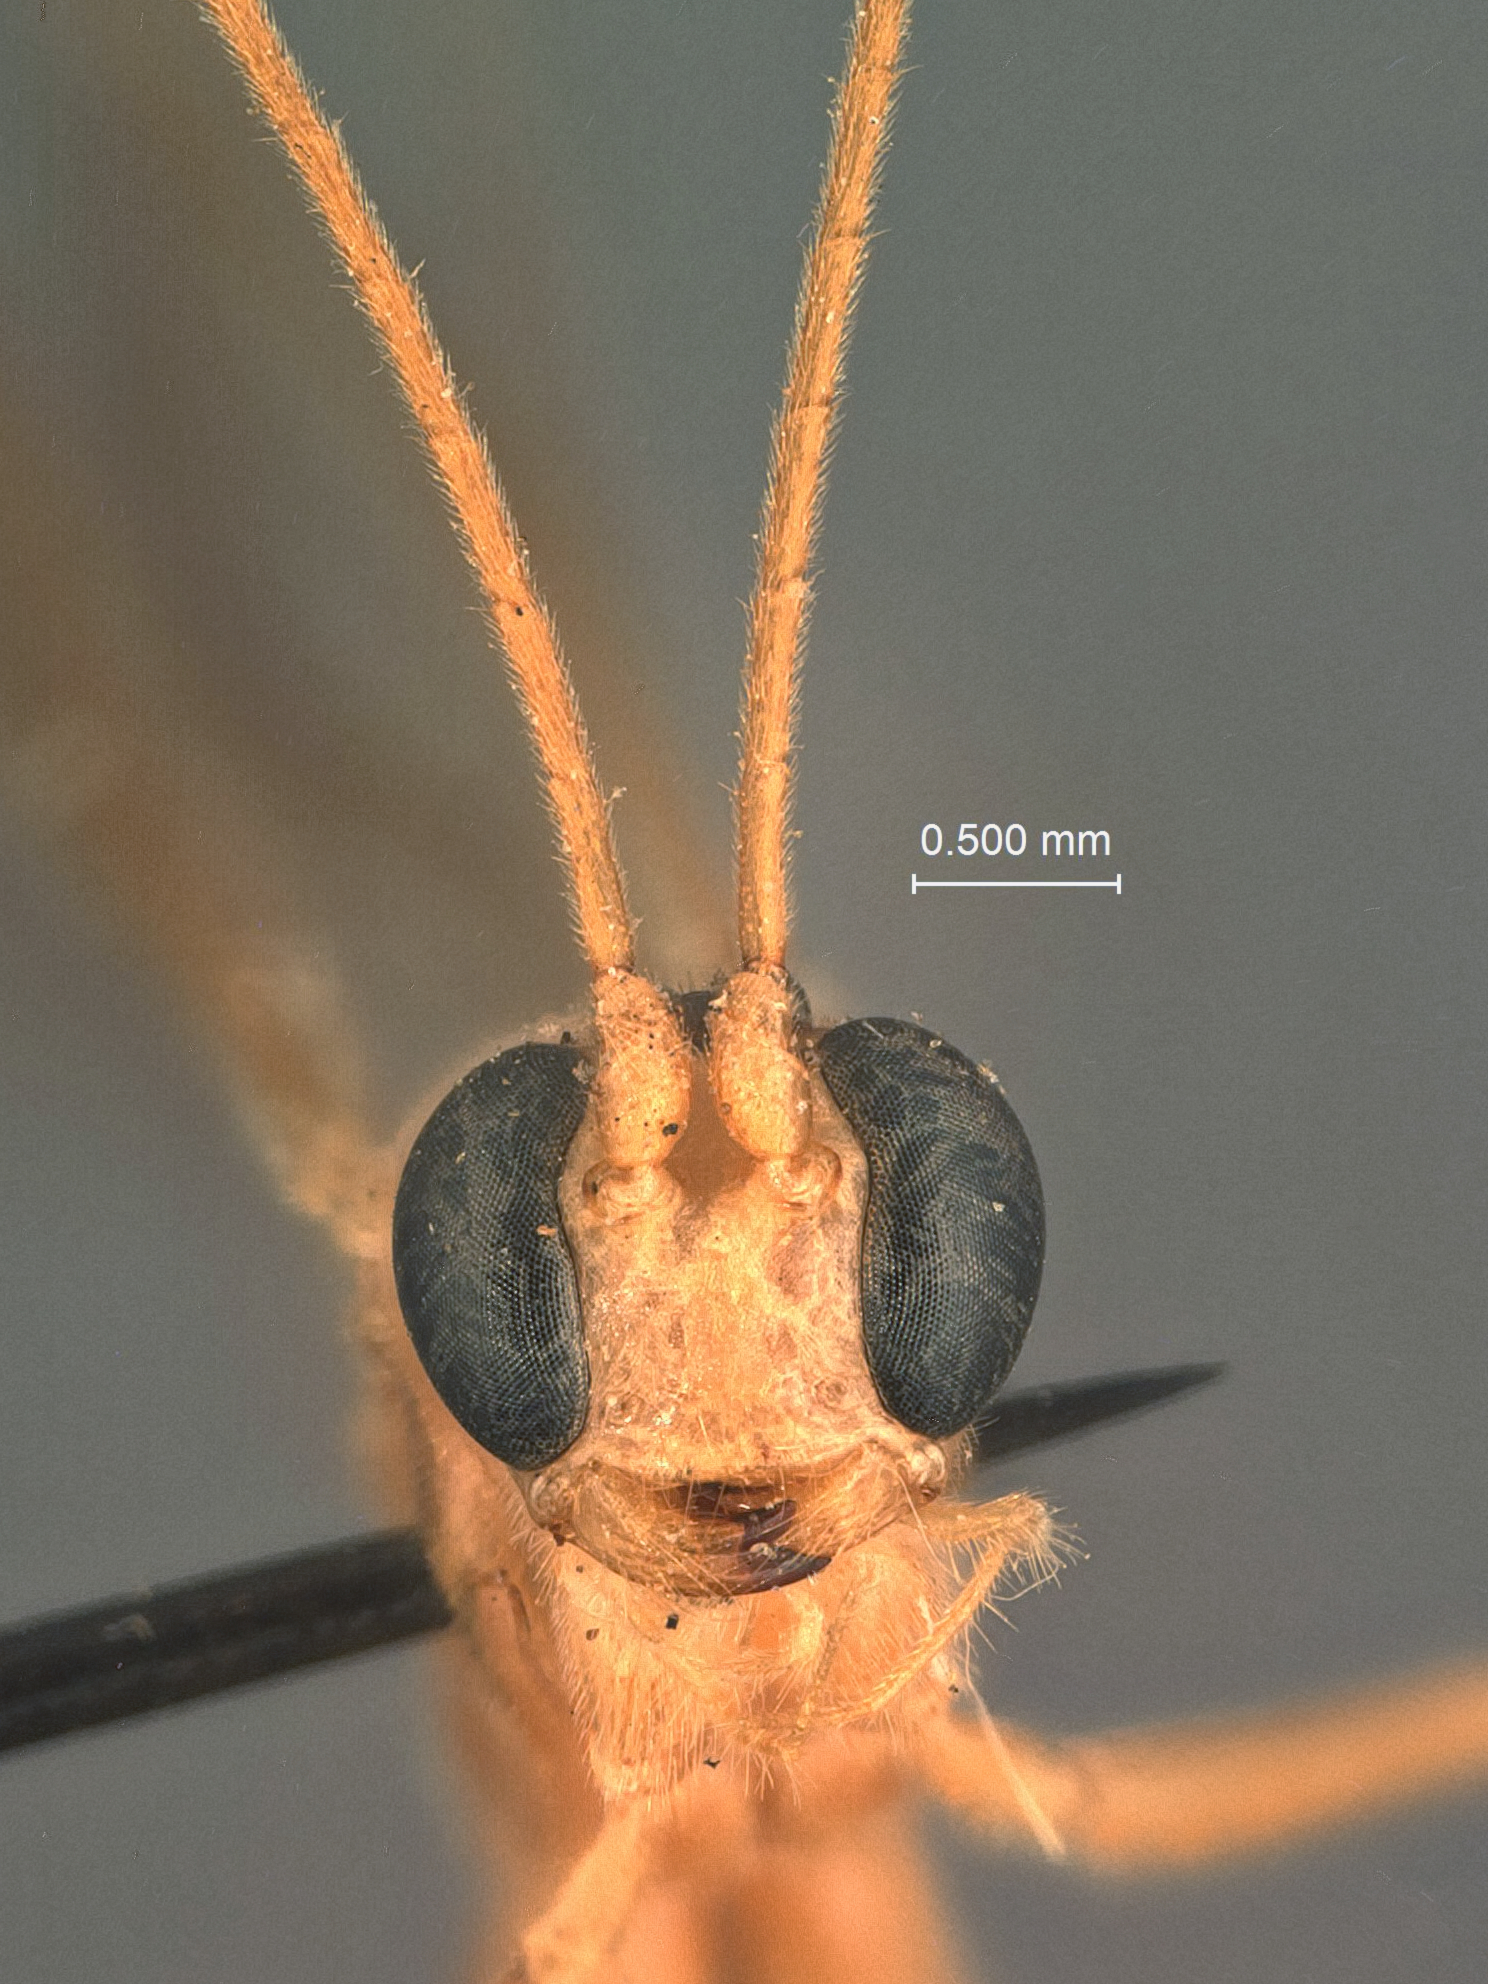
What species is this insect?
Absyrtus arealis
